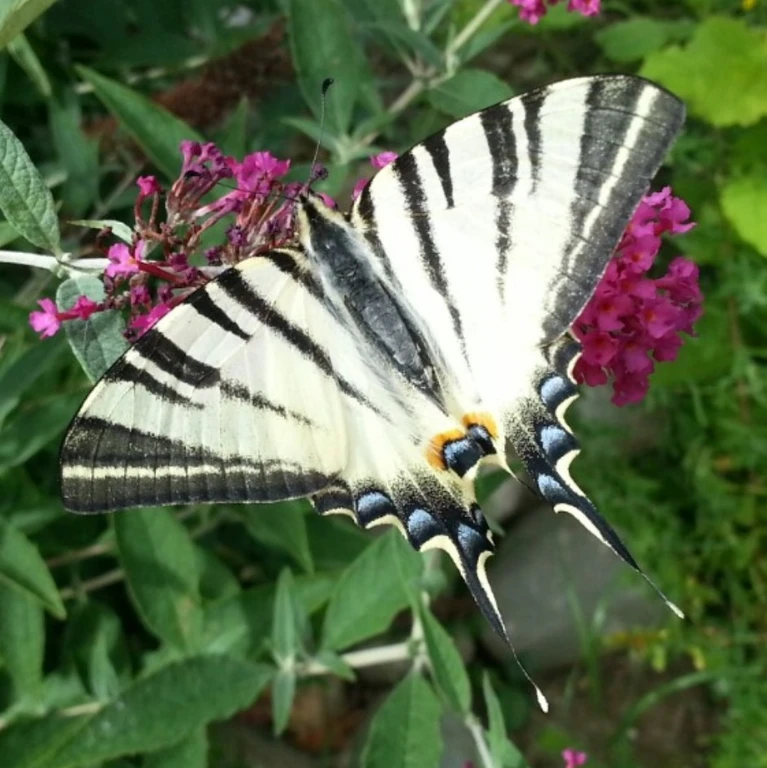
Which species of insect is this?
Iphiclides podalirius
